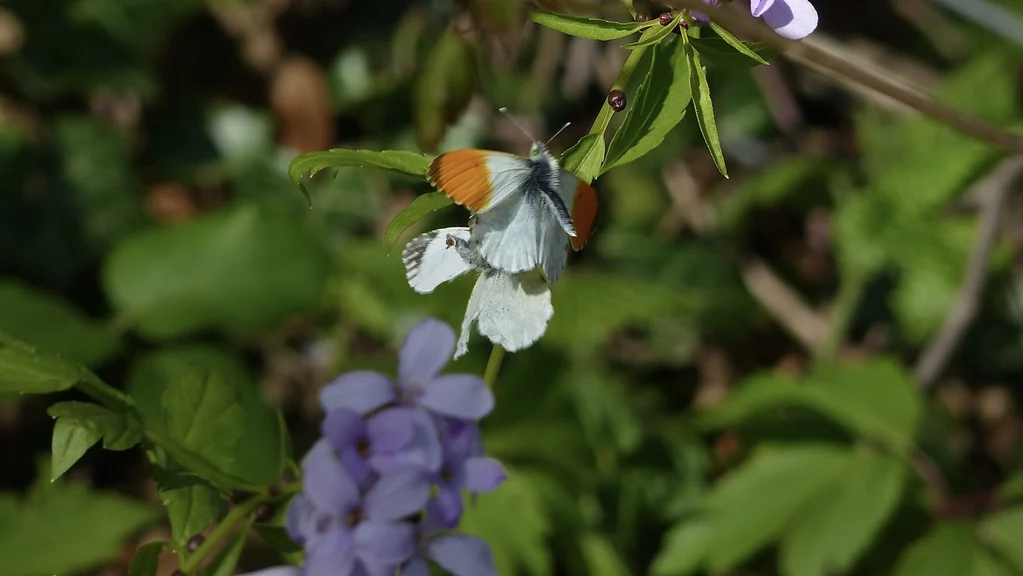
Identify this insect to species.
Anthocharis cardamines
